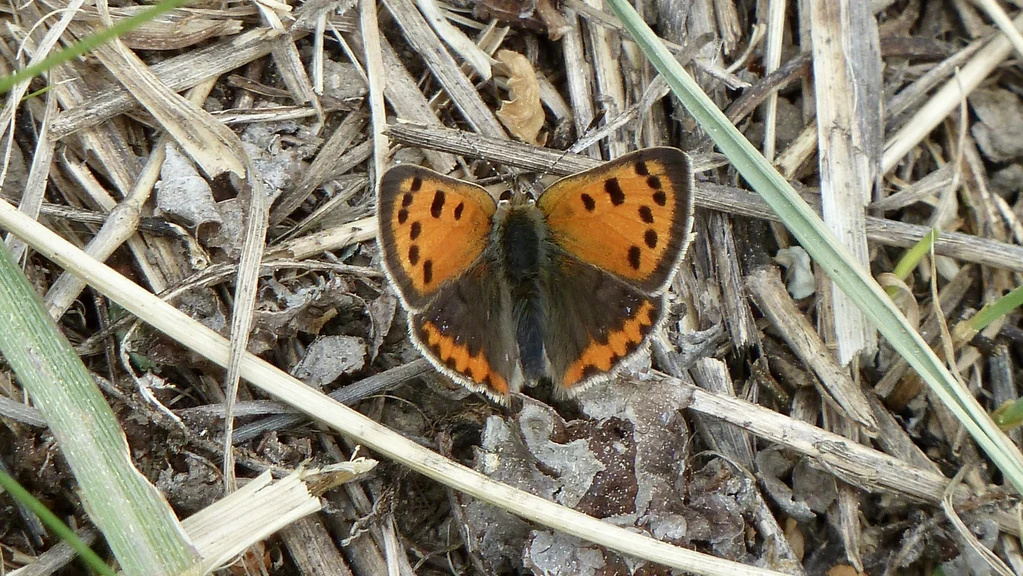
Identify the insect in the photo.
Lycaena phlaeas
